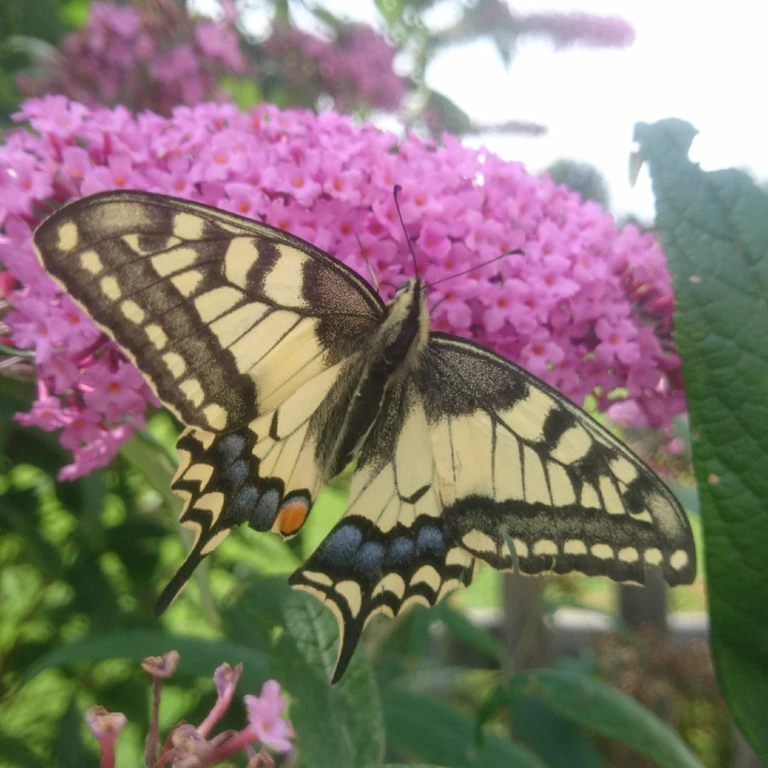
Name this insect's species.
Papilio machaon
